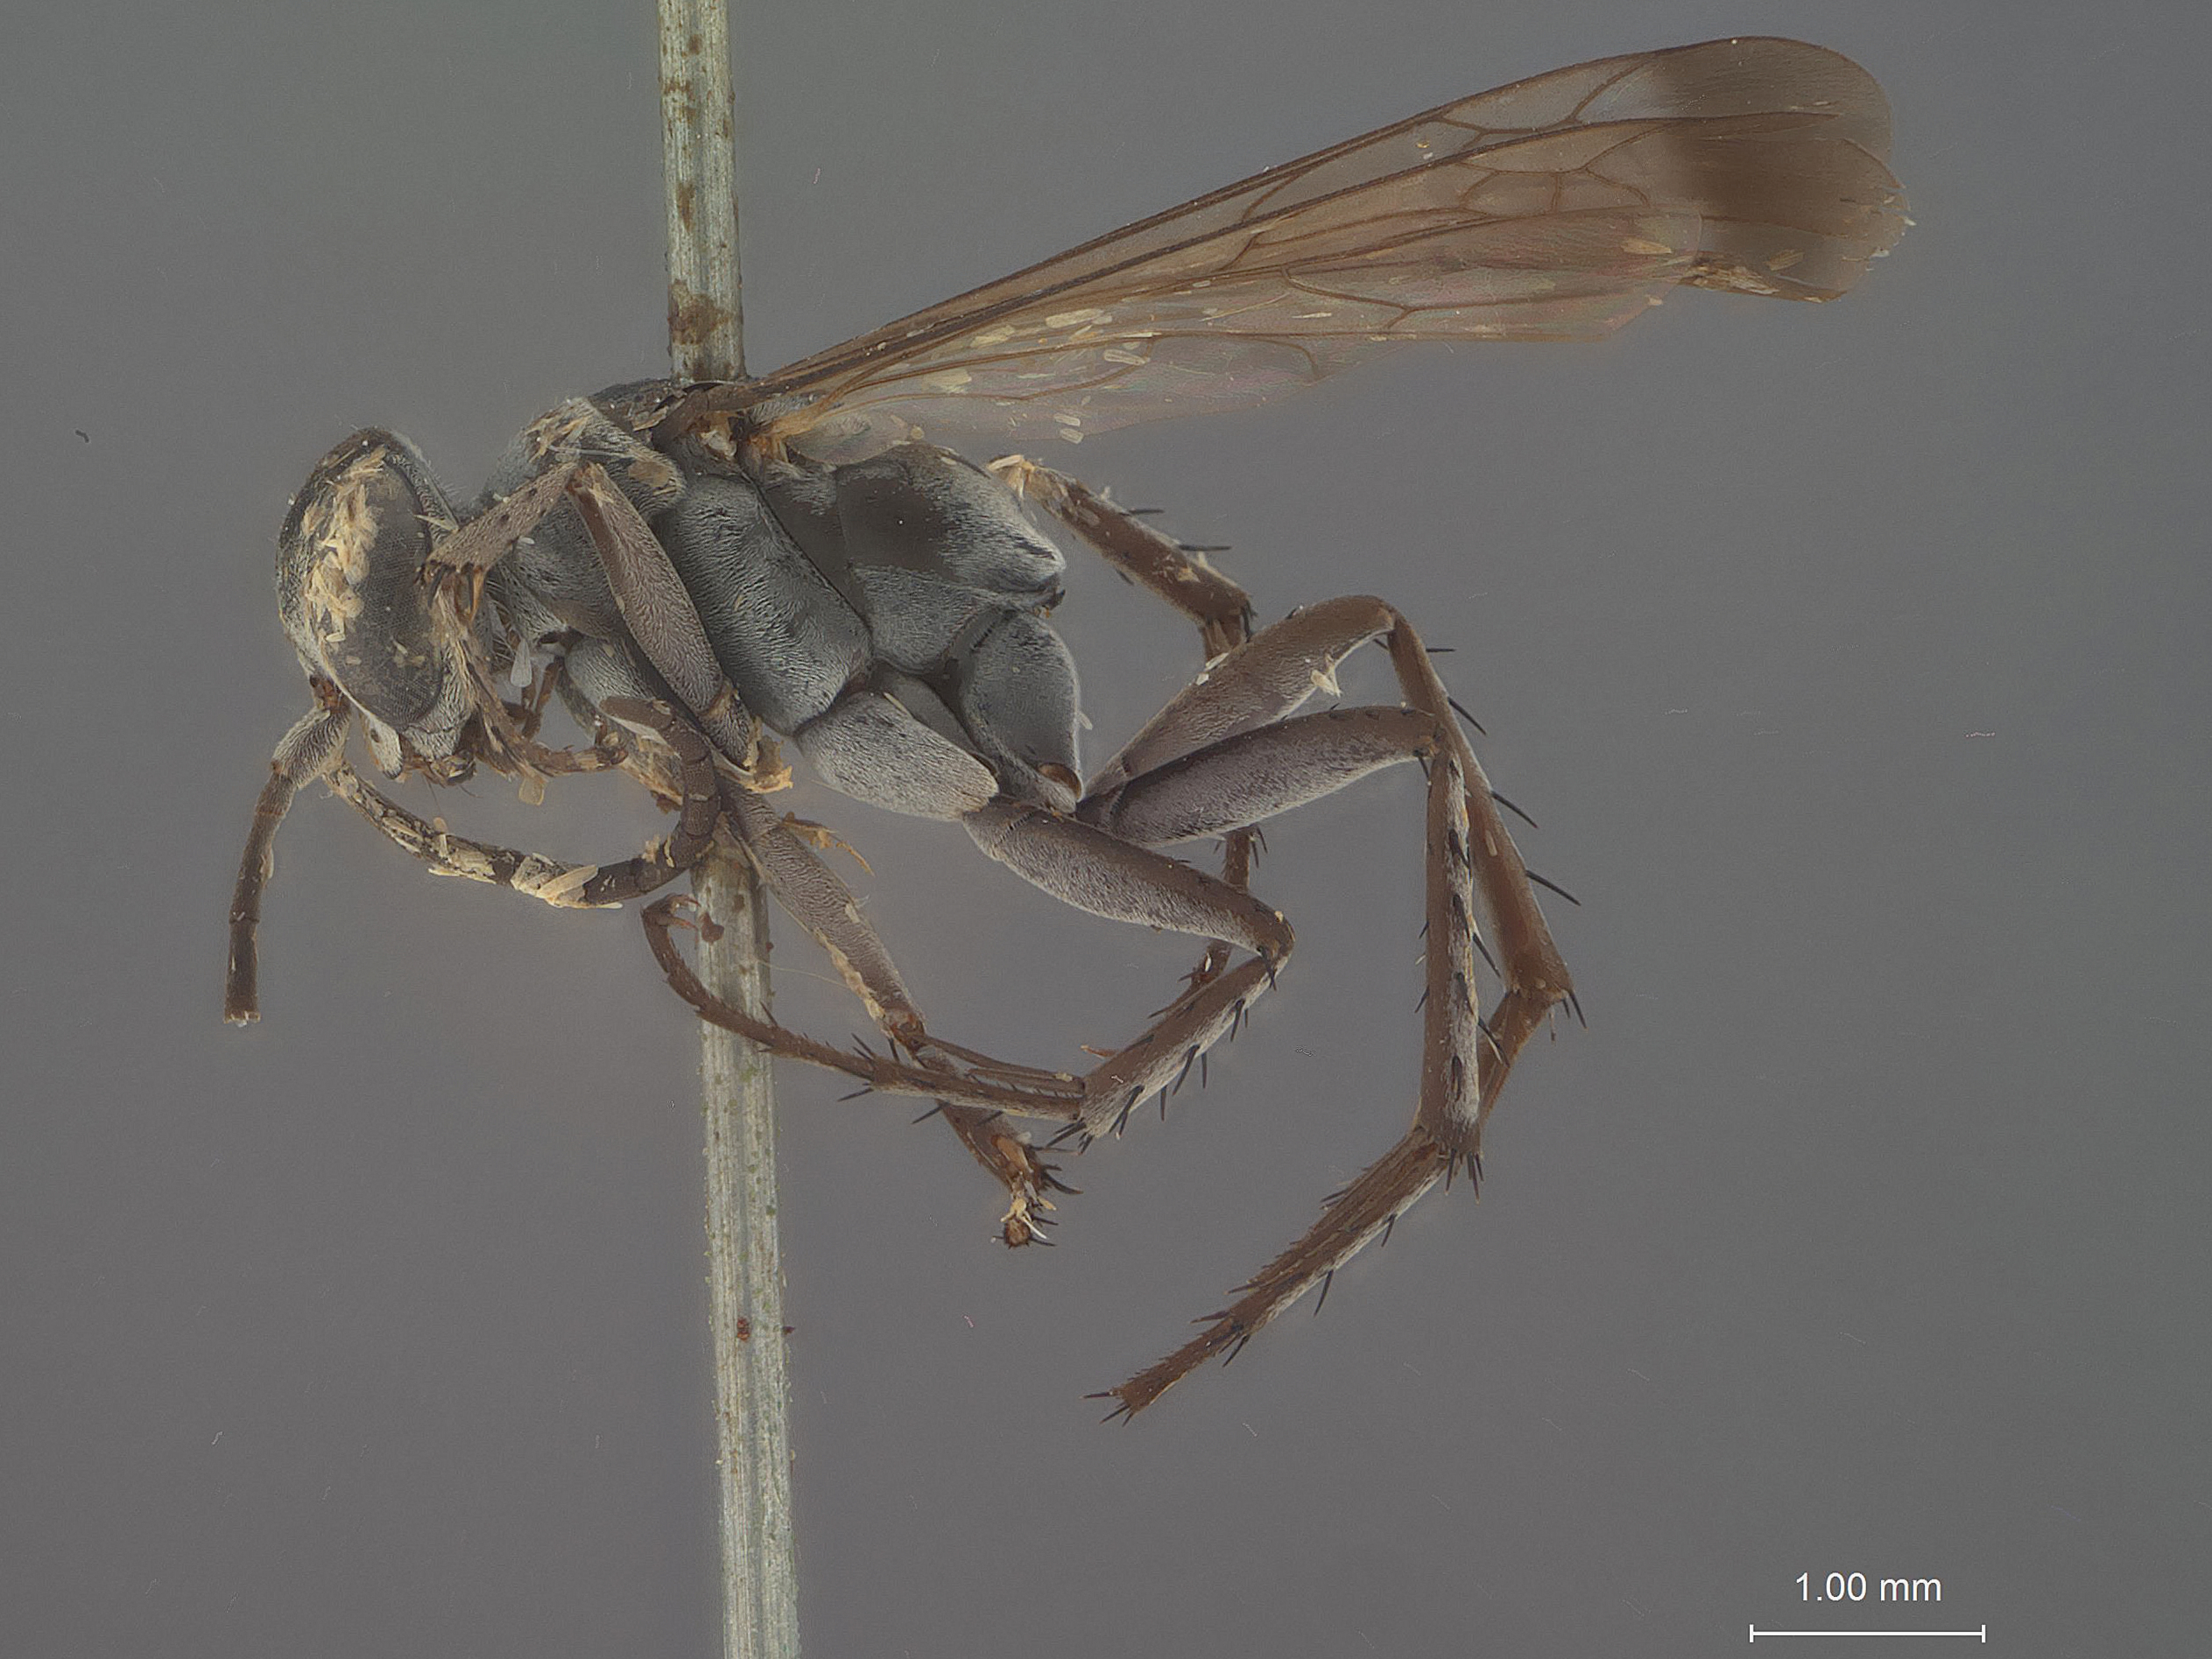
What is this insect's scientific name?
Aporinellus bakeri
